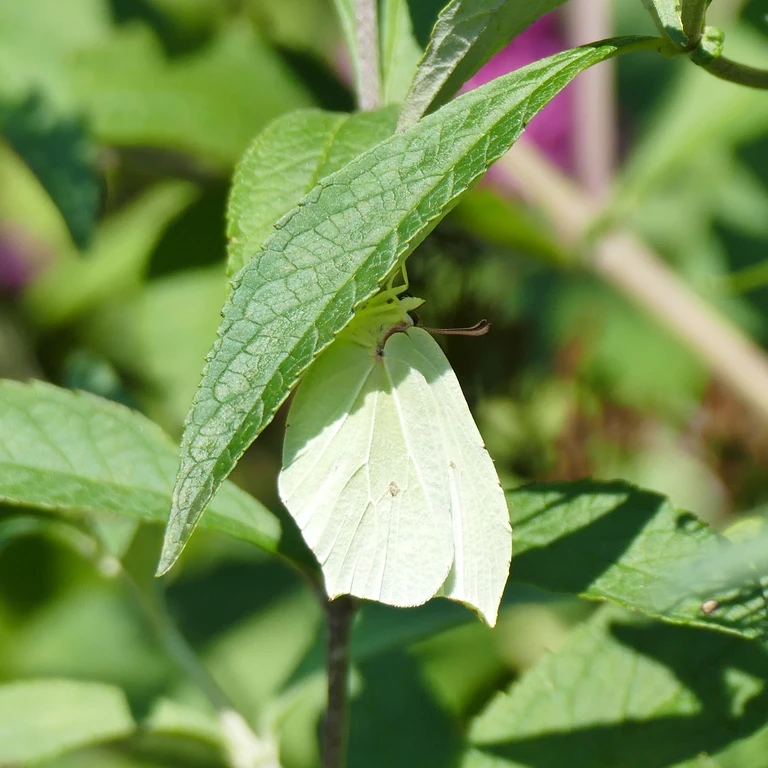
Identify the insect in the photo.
Gonepteryx rhamni
